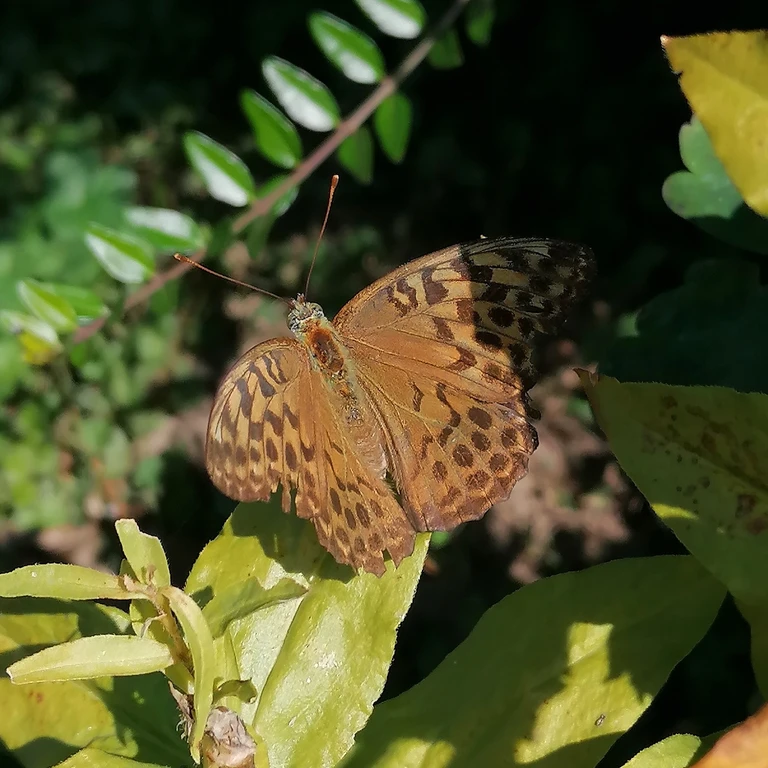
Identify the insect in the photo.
Argynnis paphia
